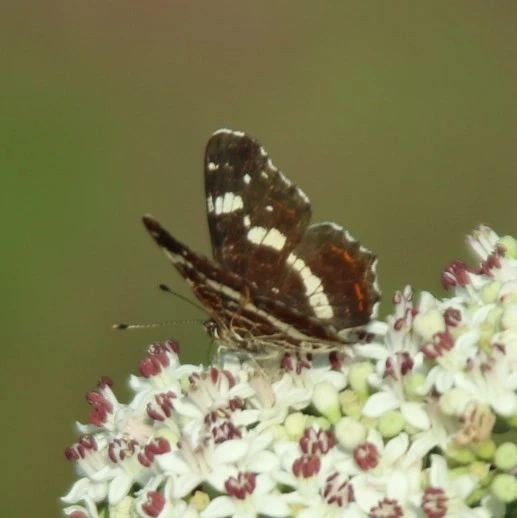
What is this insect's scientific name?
Araschnia levana
